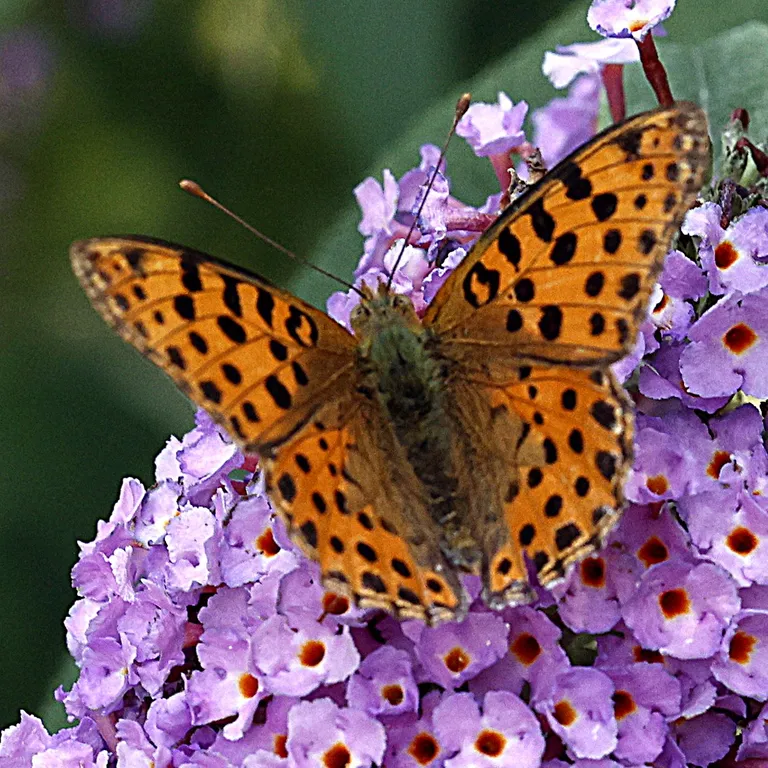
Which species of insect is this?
Issoria lathonia
